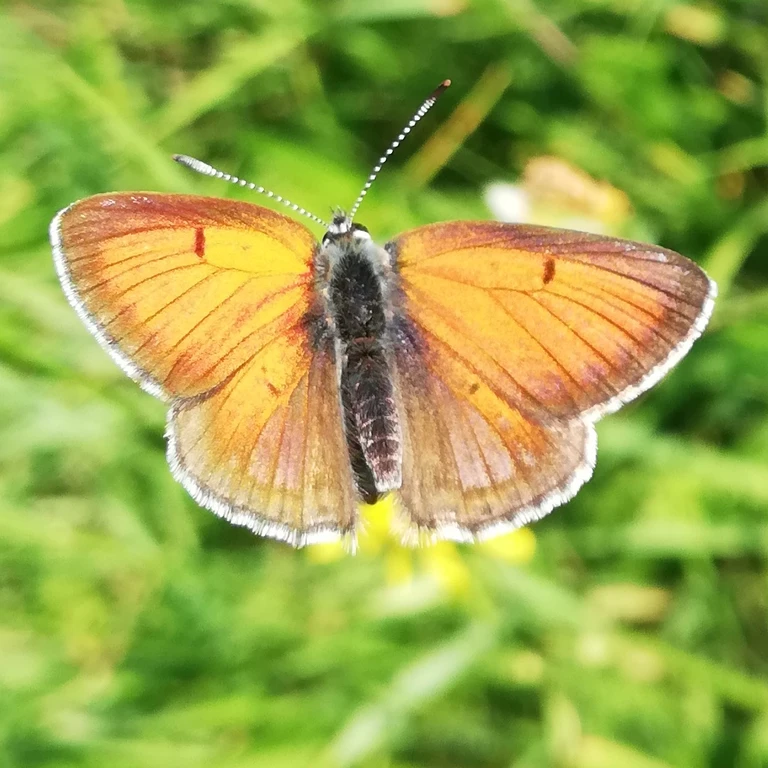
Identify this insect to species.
Lycaena hippothoe (also Palaeochrysophanus hippothoe)
